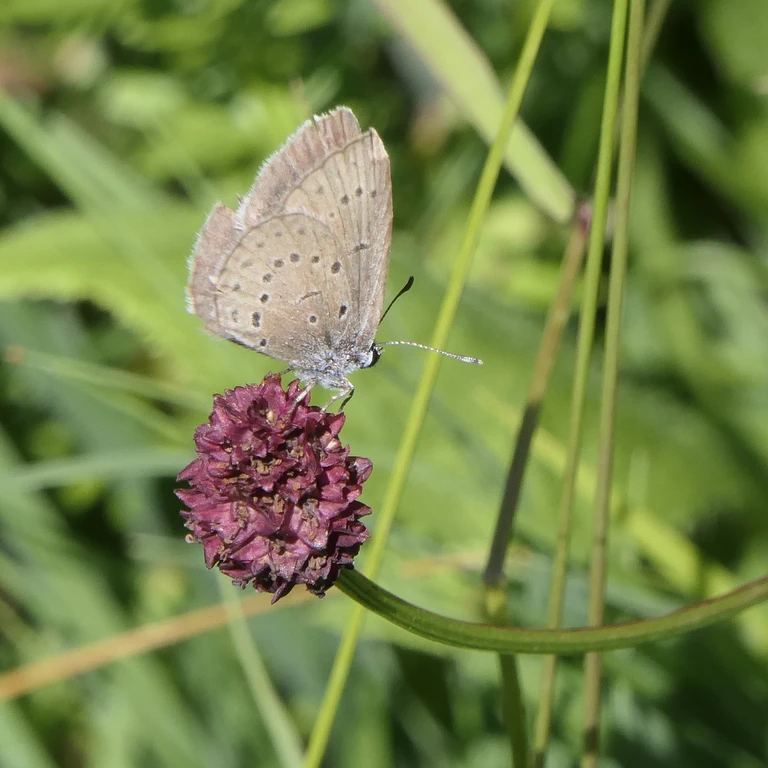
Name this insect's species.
Phengaris teleius
